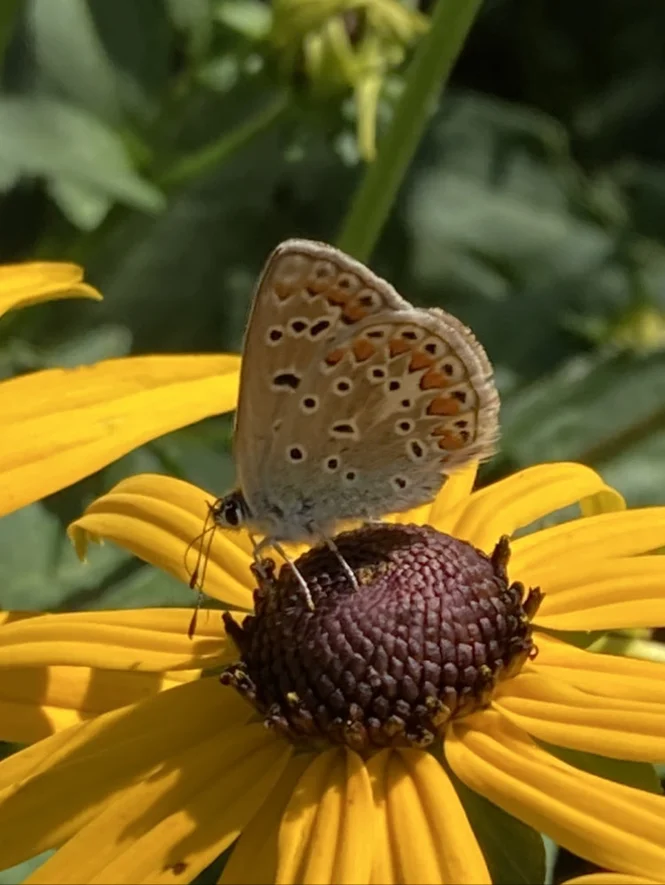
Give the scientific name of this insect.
Polyommatus icarus
